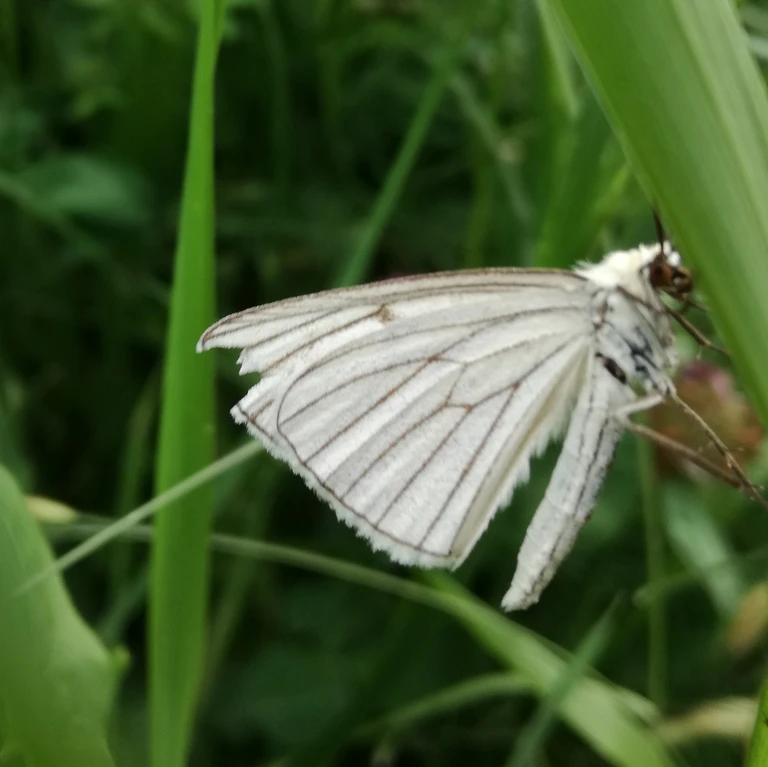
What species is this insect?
Siona lineata
